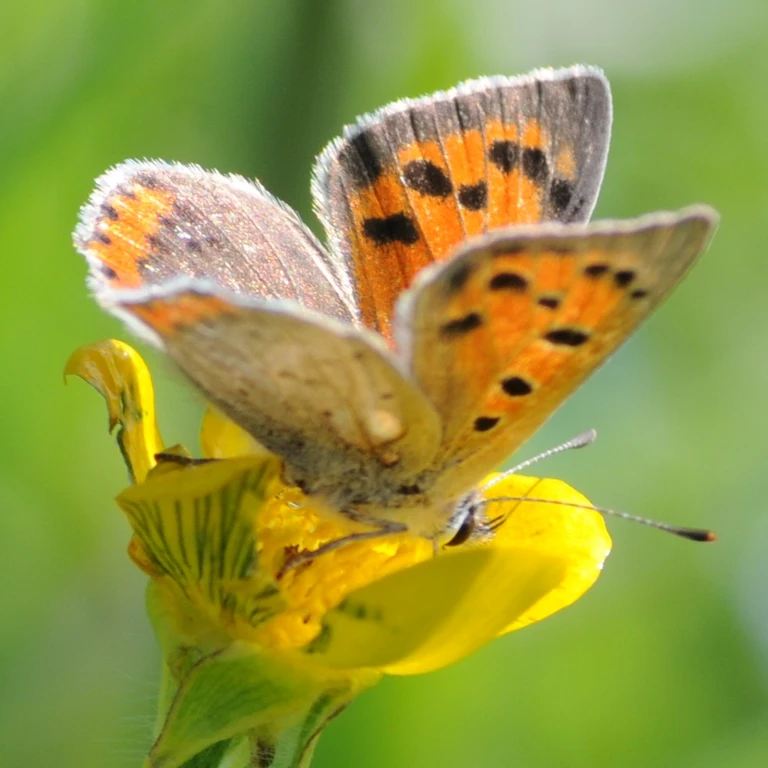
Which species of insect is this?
Lycaena phlaeas
